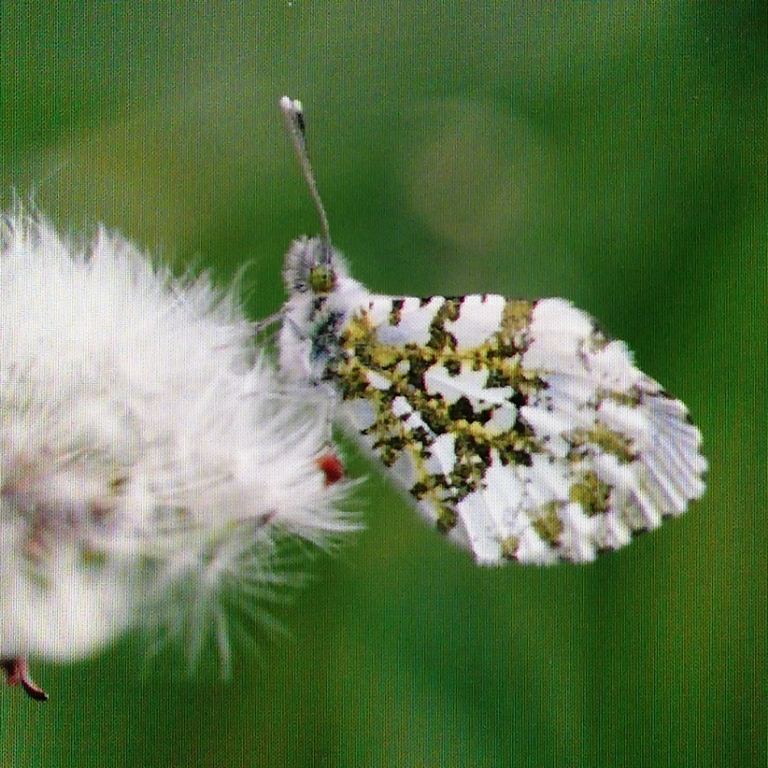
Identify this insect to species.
Anthocharis cardamines
